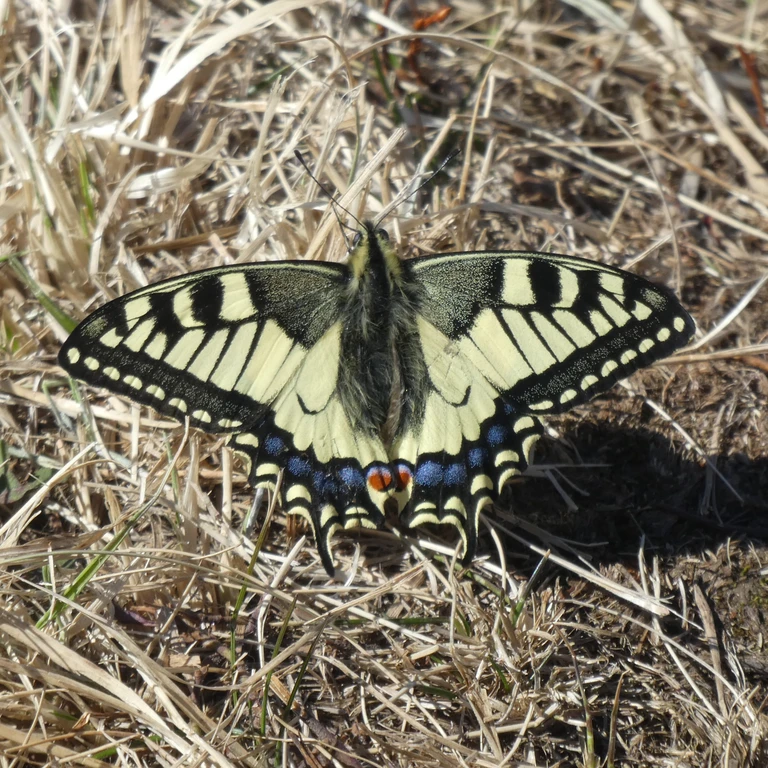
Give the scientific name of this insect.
Papilio machaon
